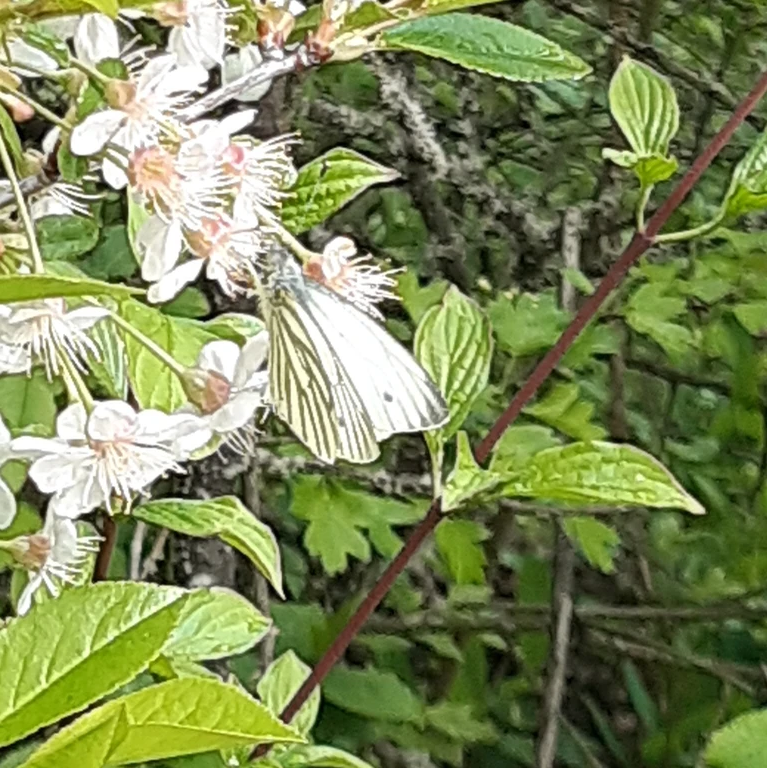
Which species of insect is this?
Pieris napi
